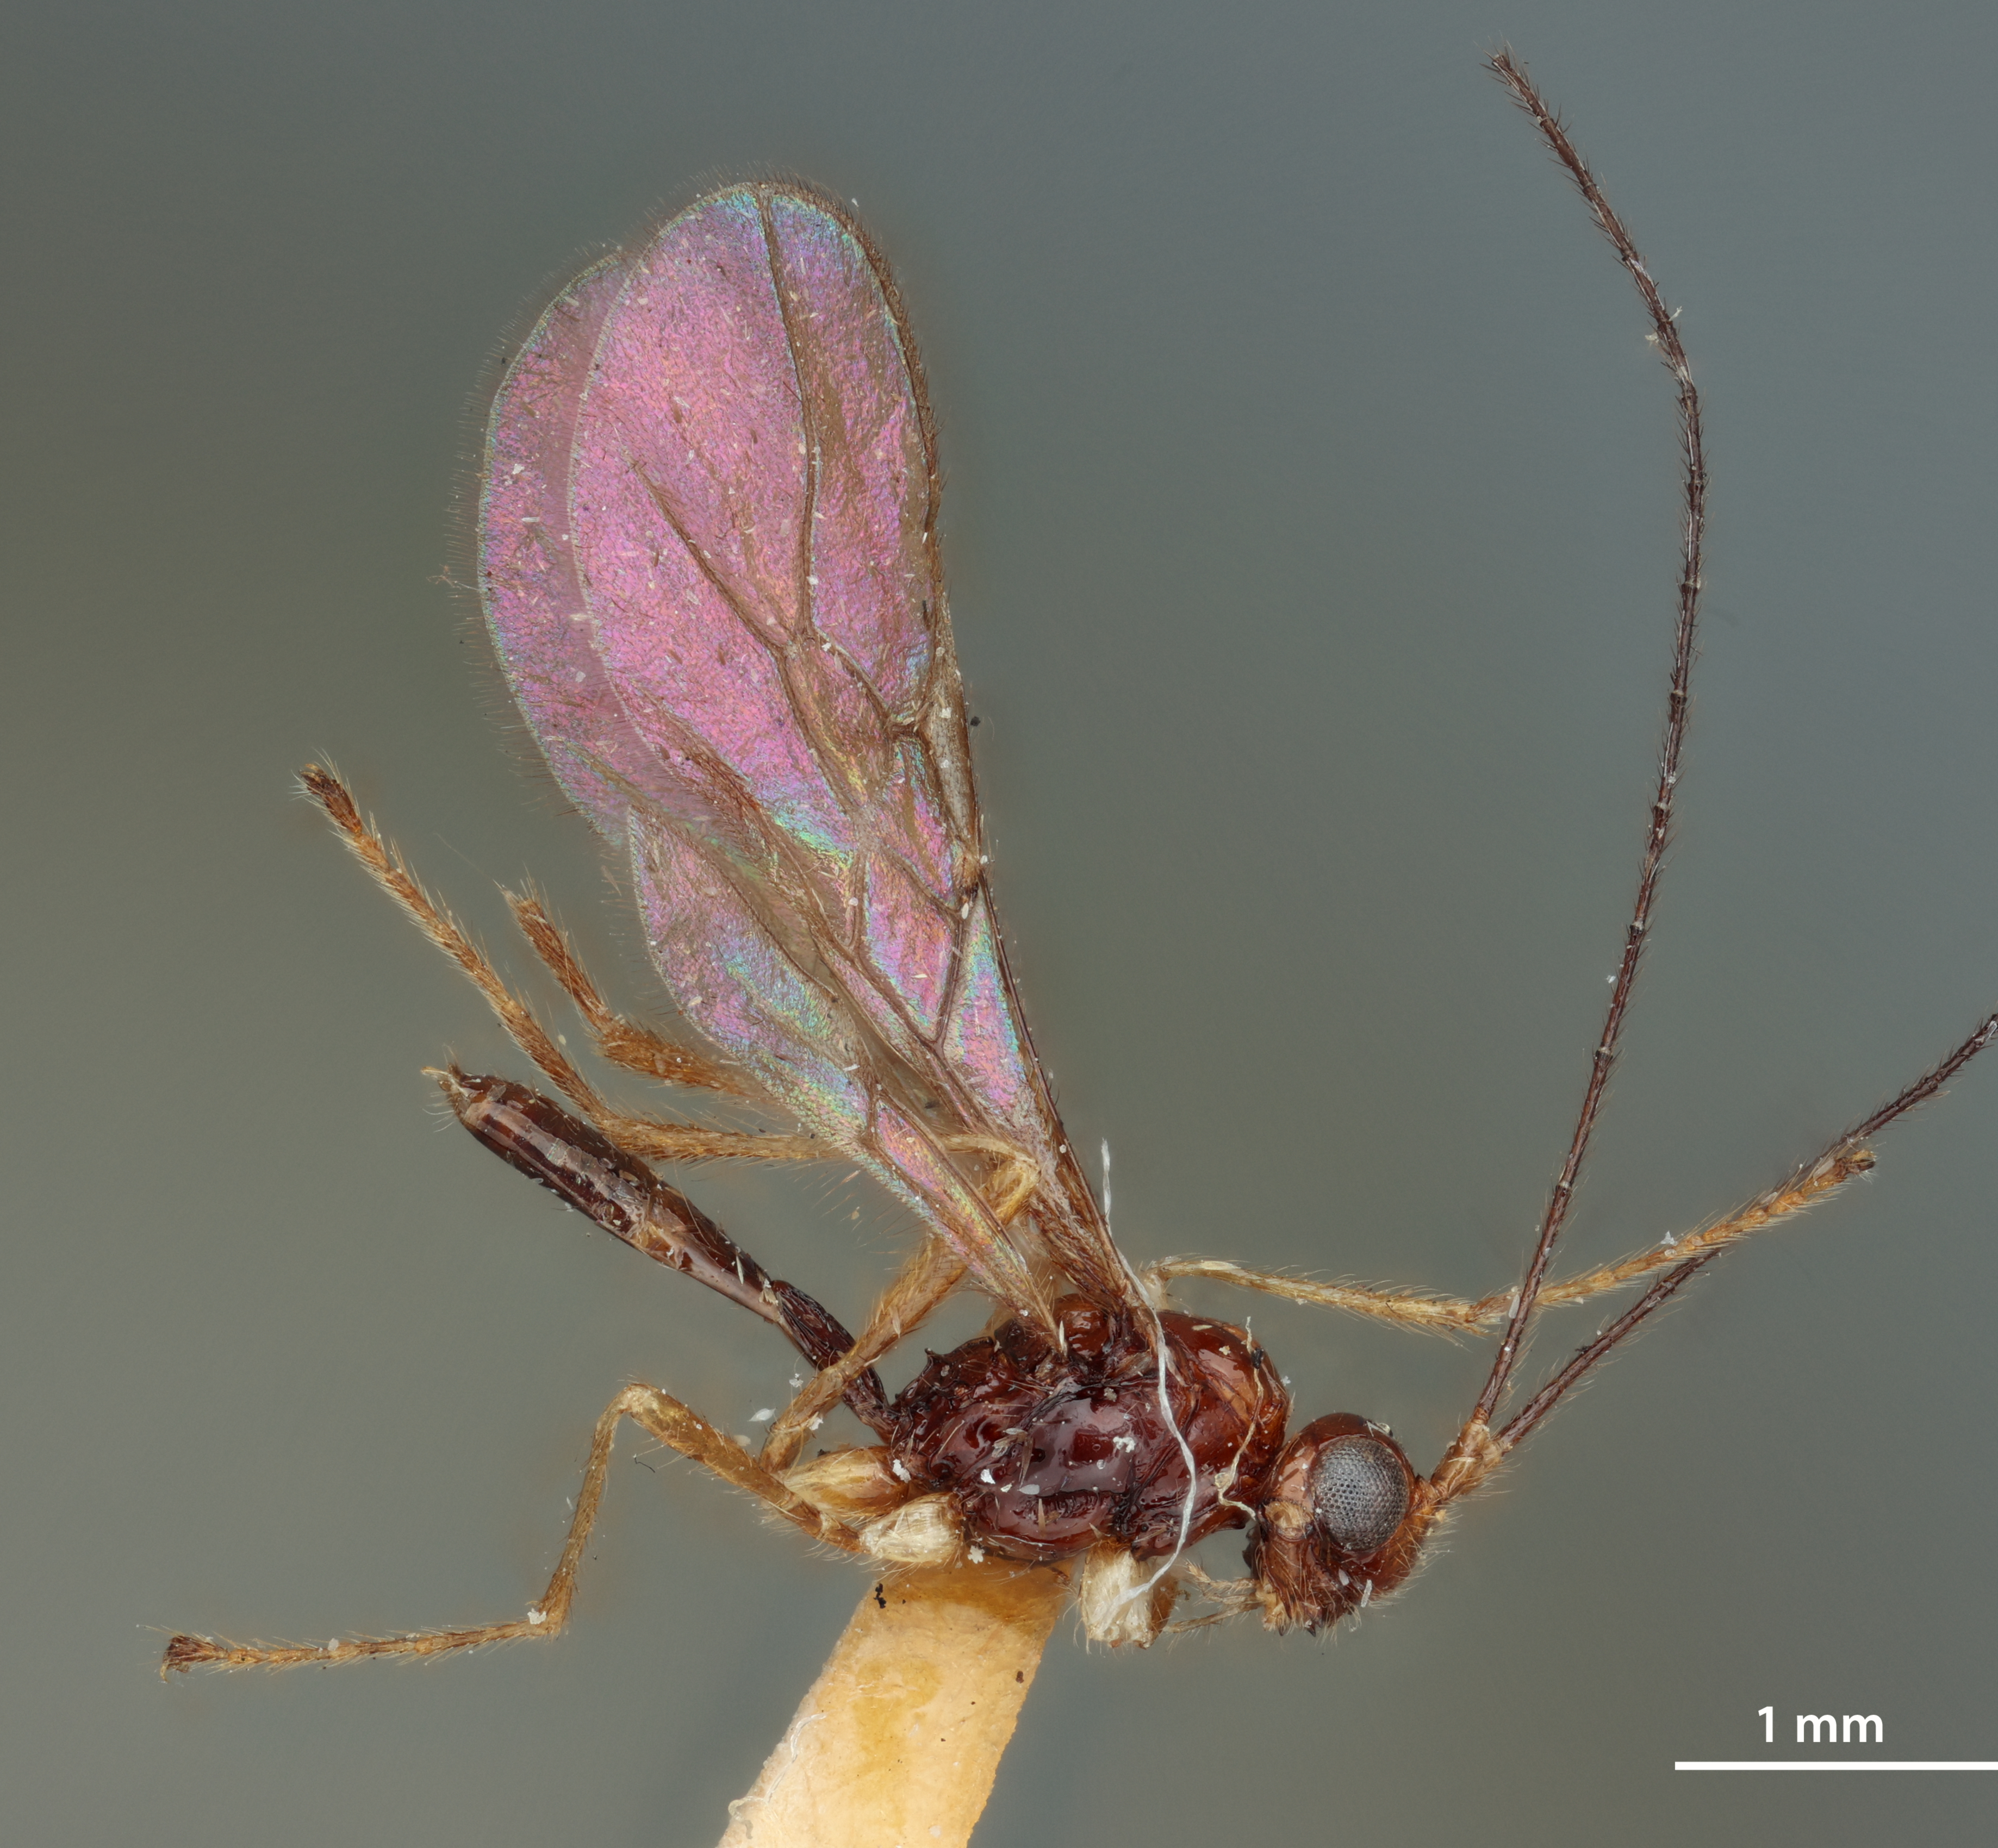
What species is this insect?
Phaenocarpa vastifica
